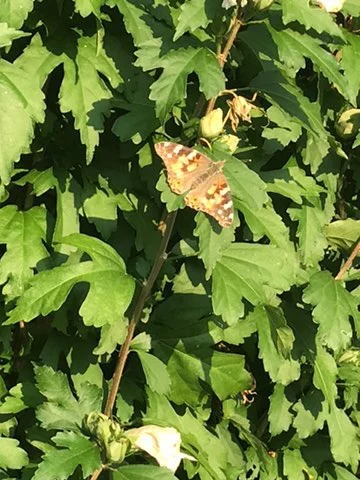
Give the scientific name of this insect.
Vanessa cardui
